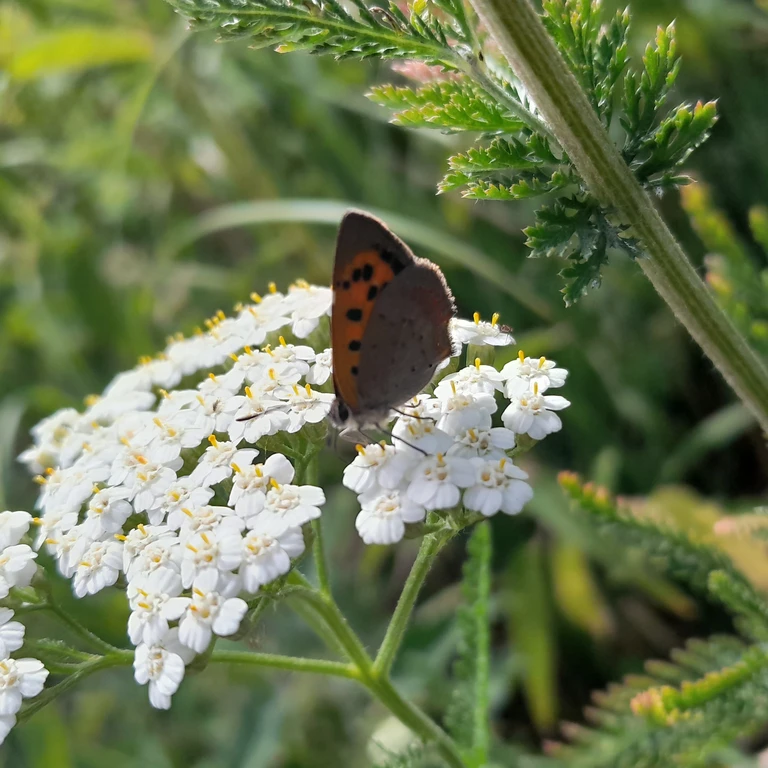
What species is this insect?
Lycaena phlaeas
